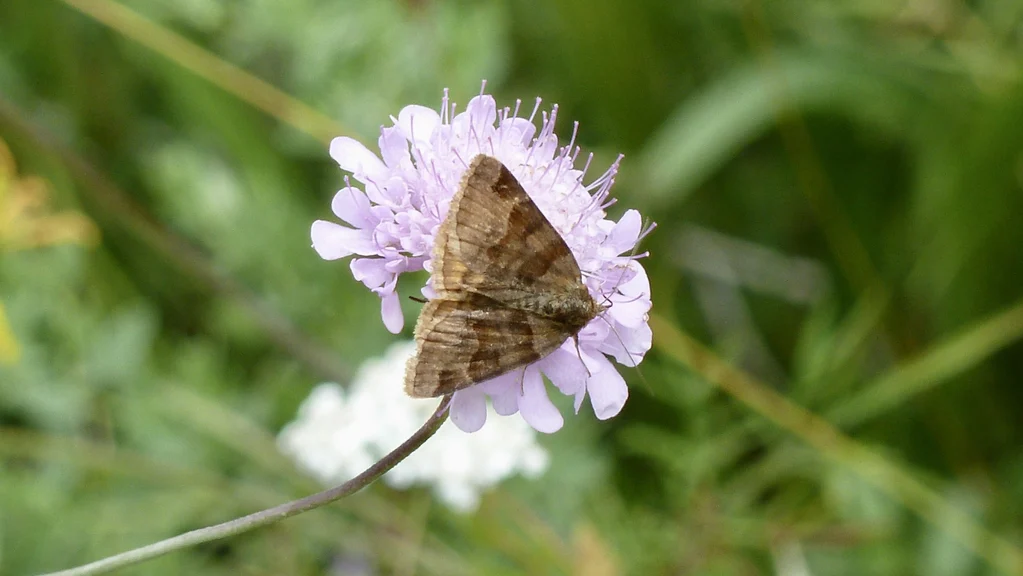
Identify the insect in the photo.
Euclidia glyphica
